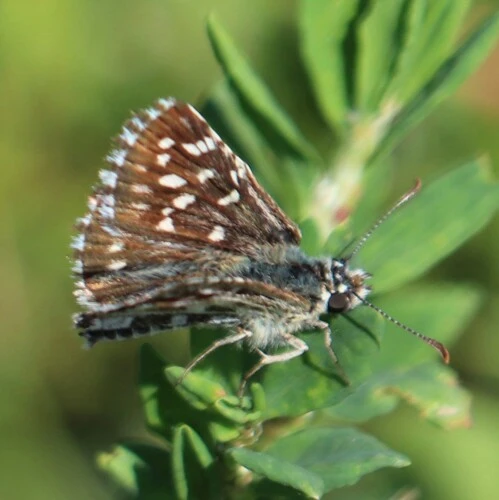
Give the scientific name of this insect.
Pyrgus malvae
